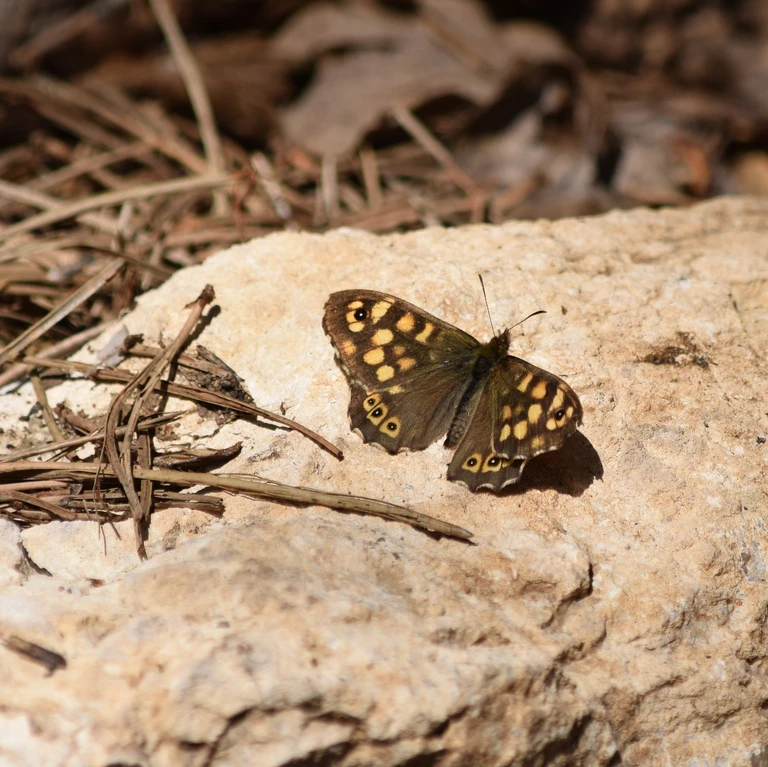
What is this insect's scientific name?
Pararge aegeria
